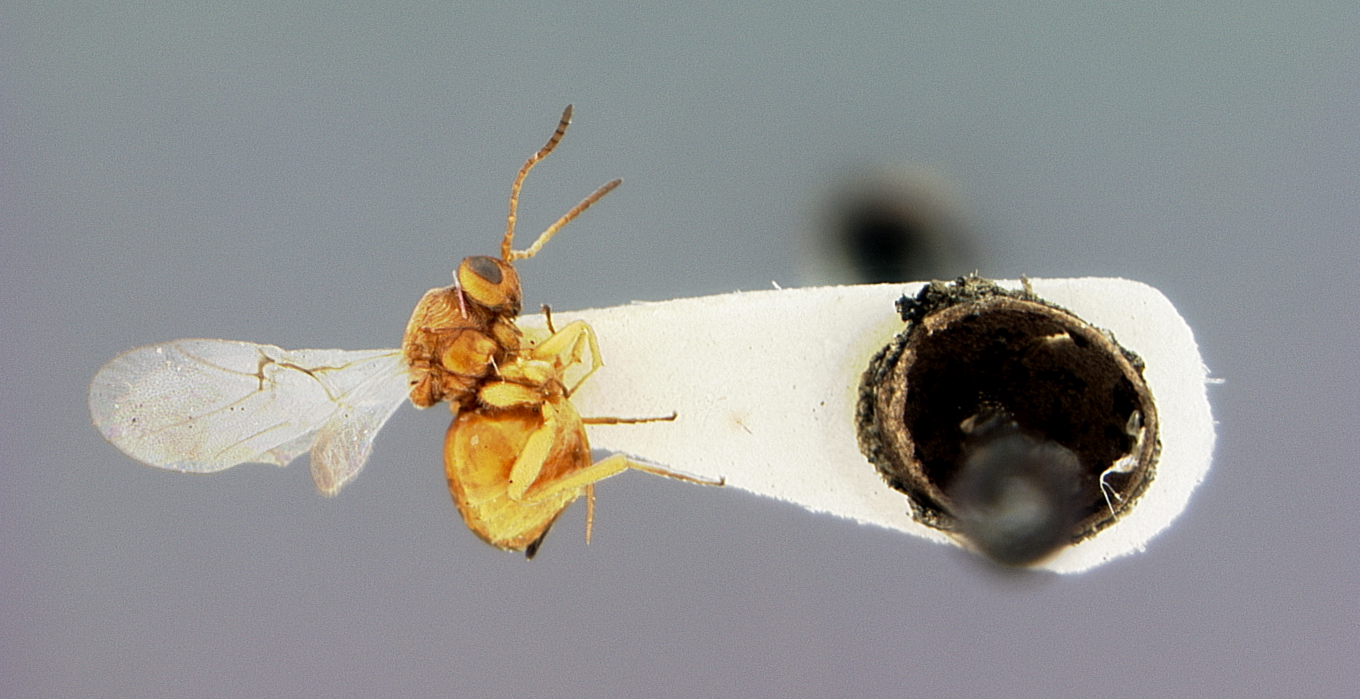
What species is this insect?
Andricus chico
